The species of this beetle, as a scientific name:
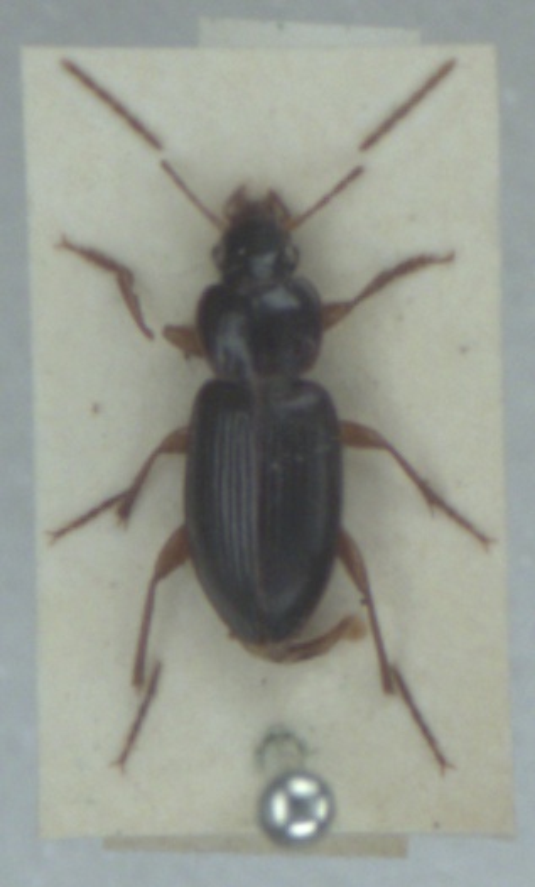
Synuchus vivalis
